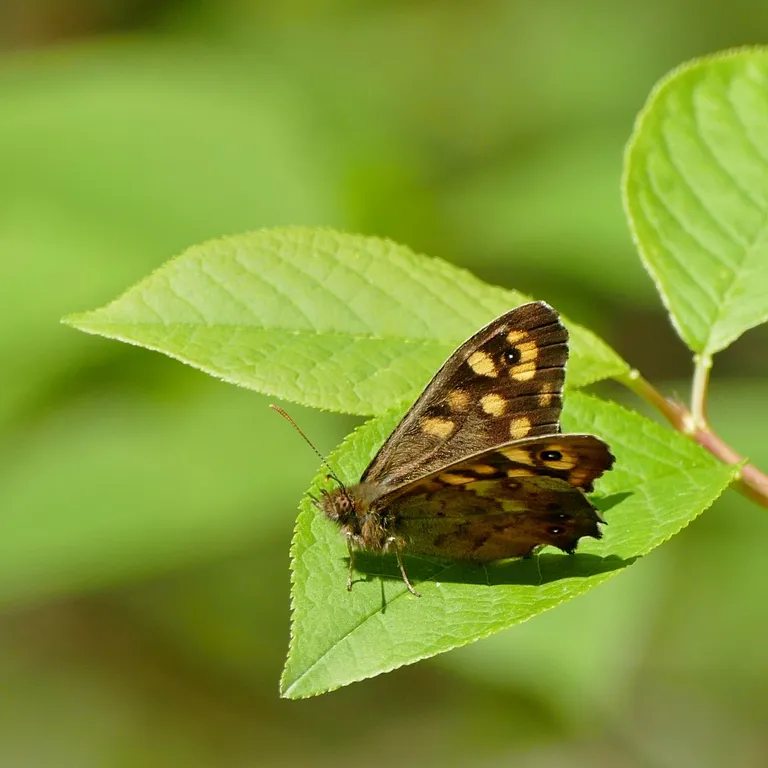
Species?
Pararge aegeria
